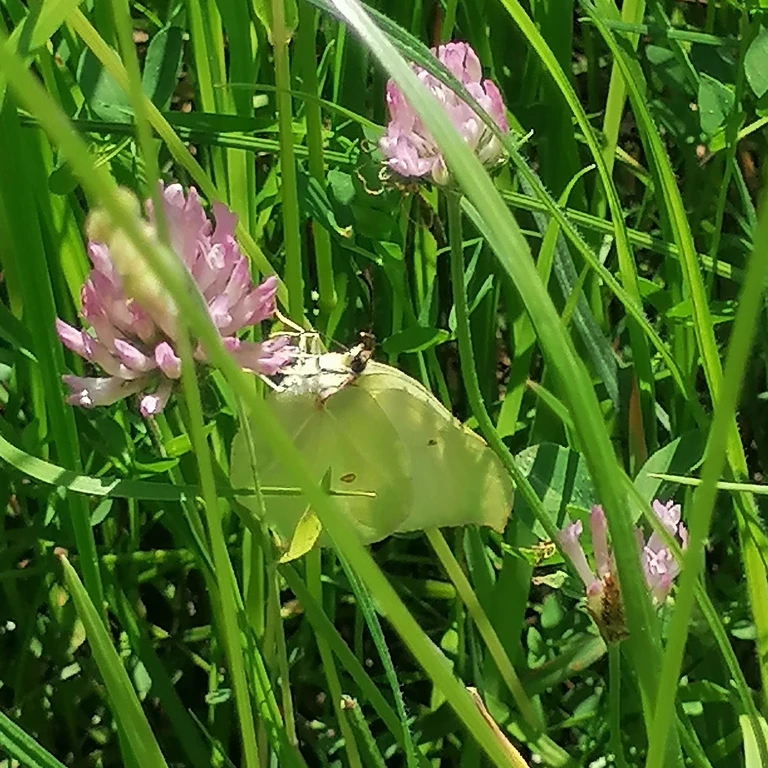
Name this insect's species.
Gonepteryx rhamni
